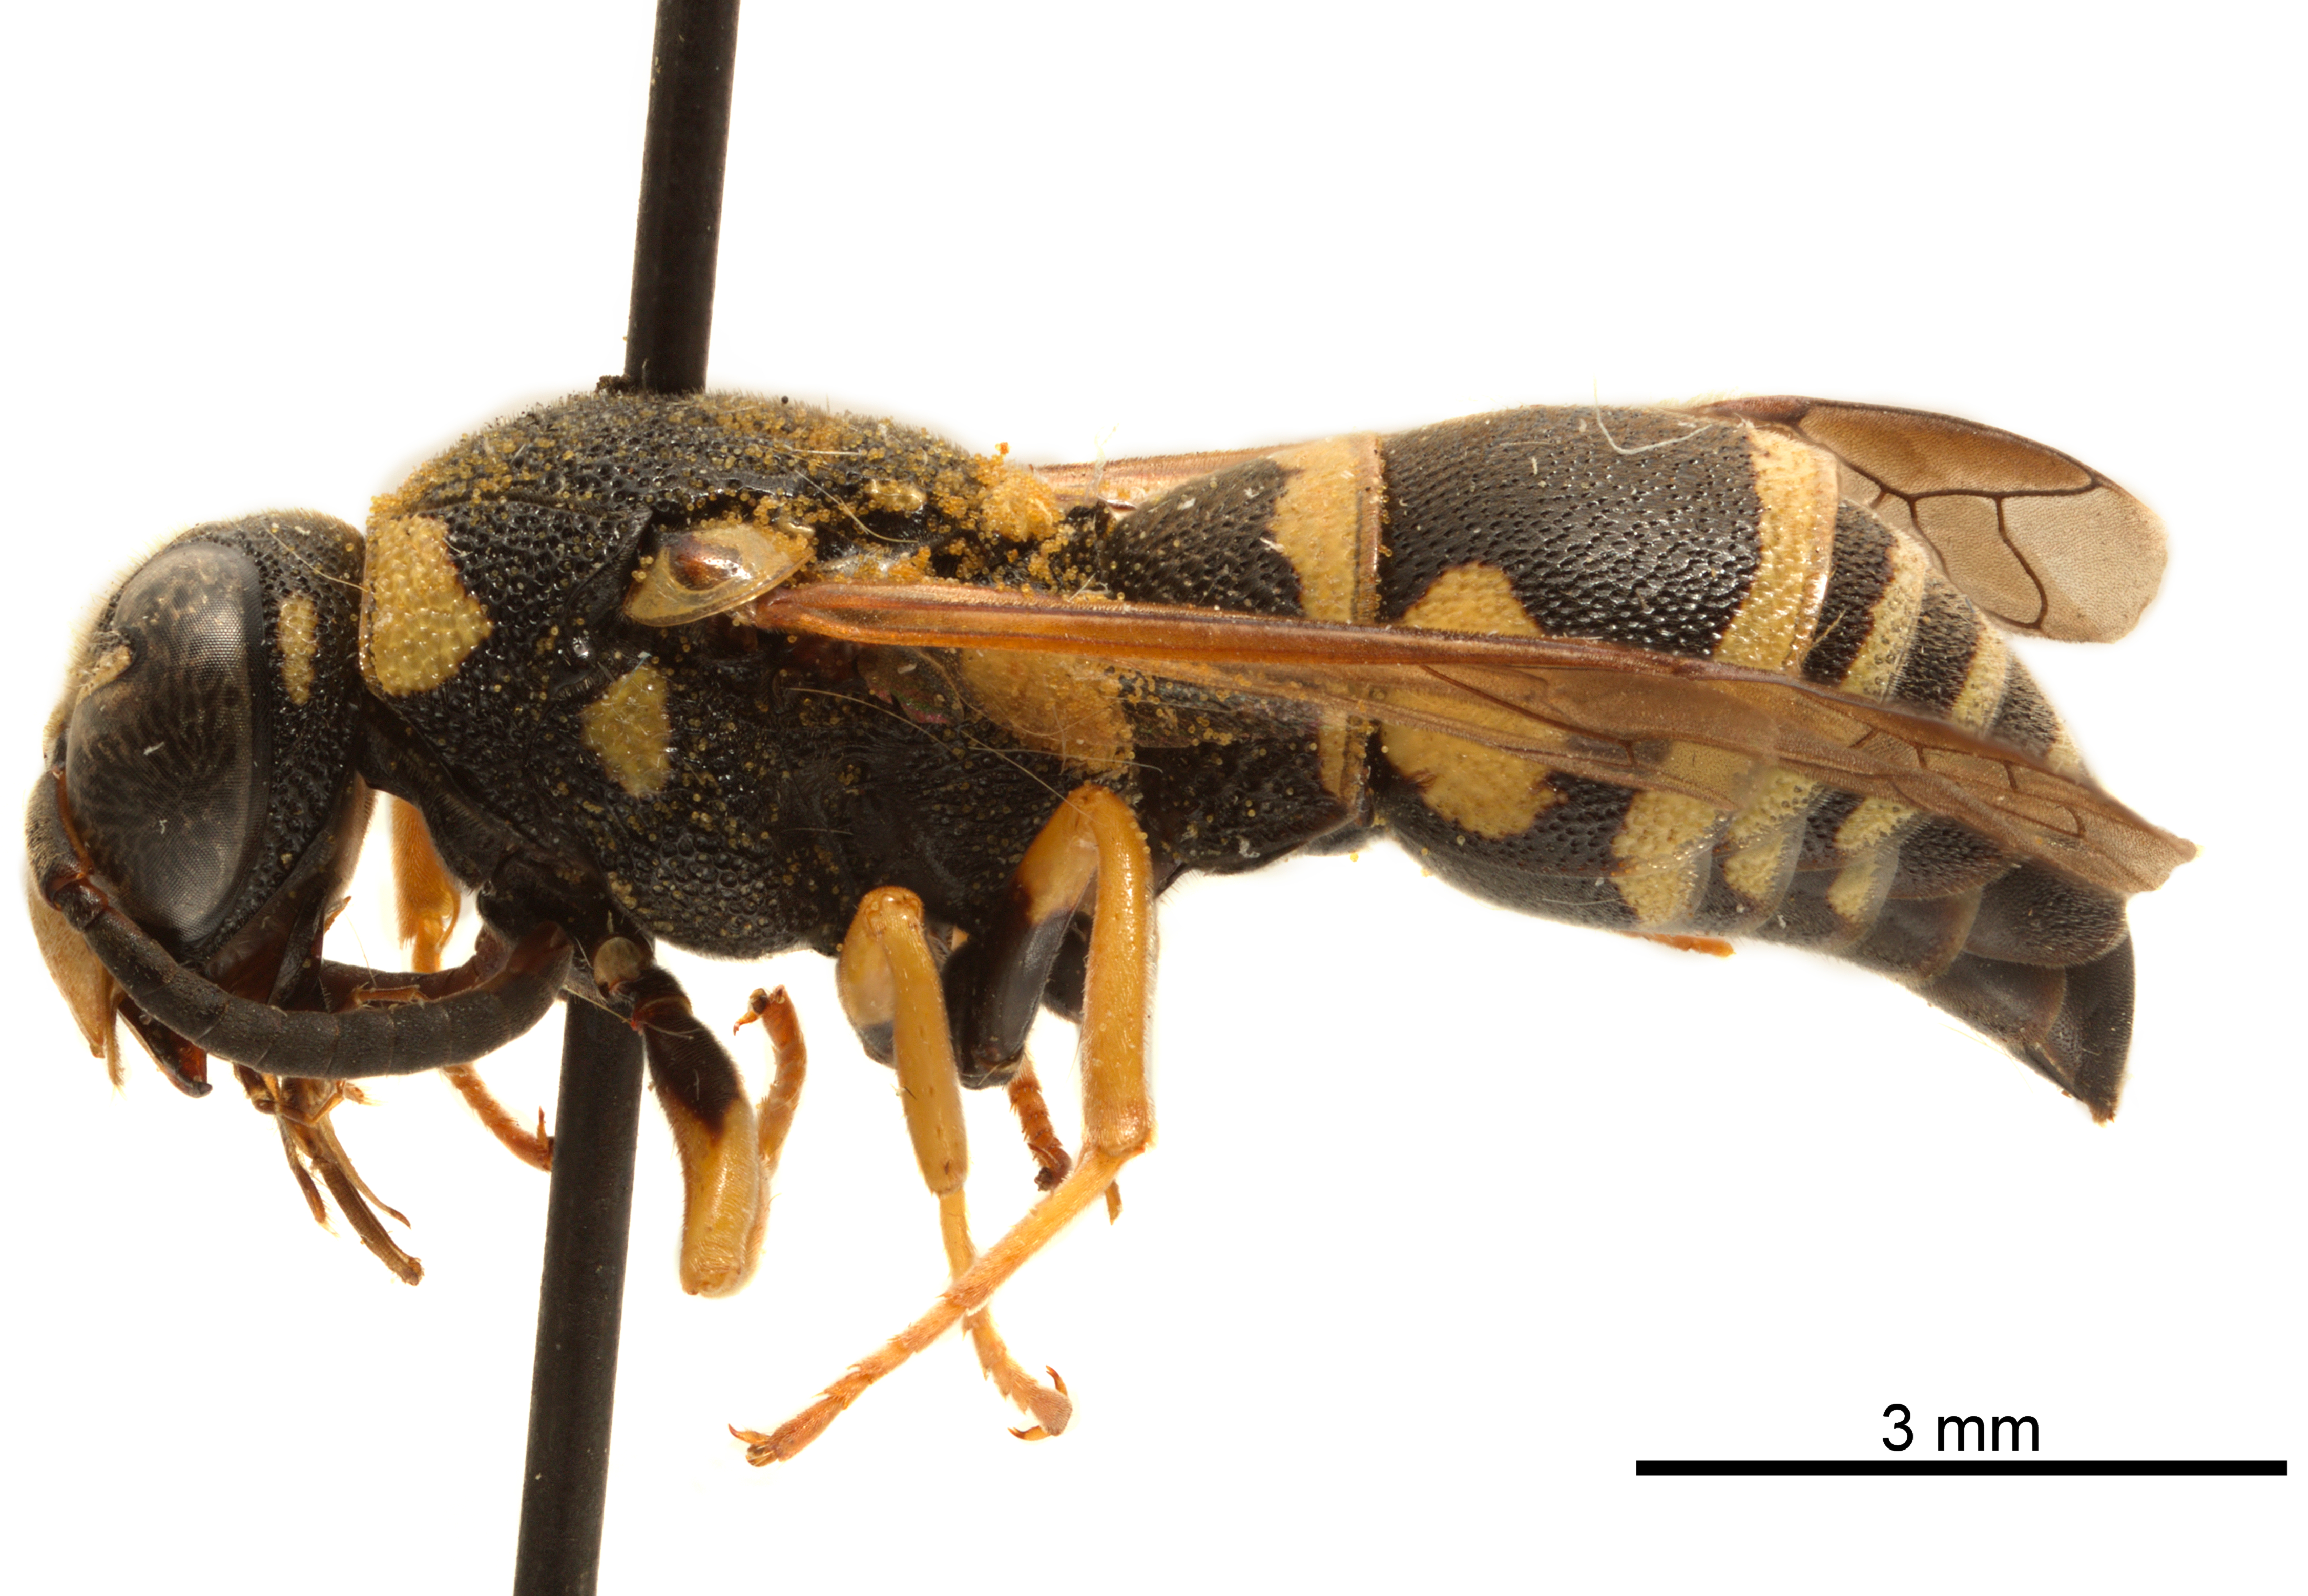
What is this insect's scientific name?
Syneuodynerus egregius
